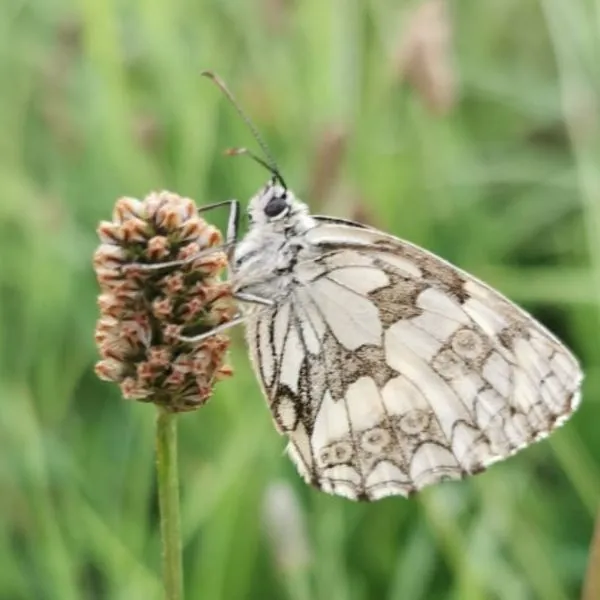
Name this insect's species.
Melanargia galathea
